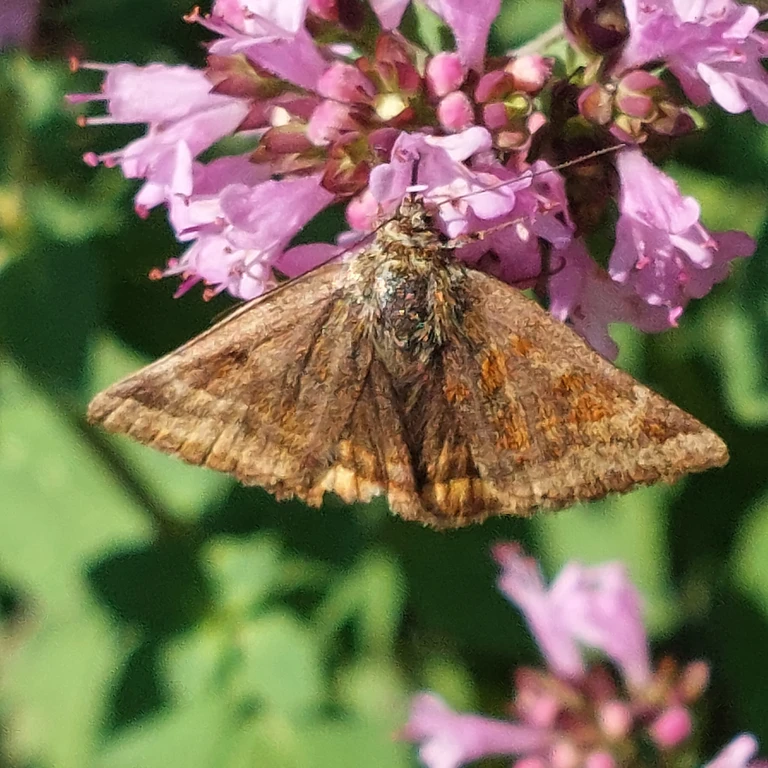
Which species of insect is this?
Euclidia glyphica
